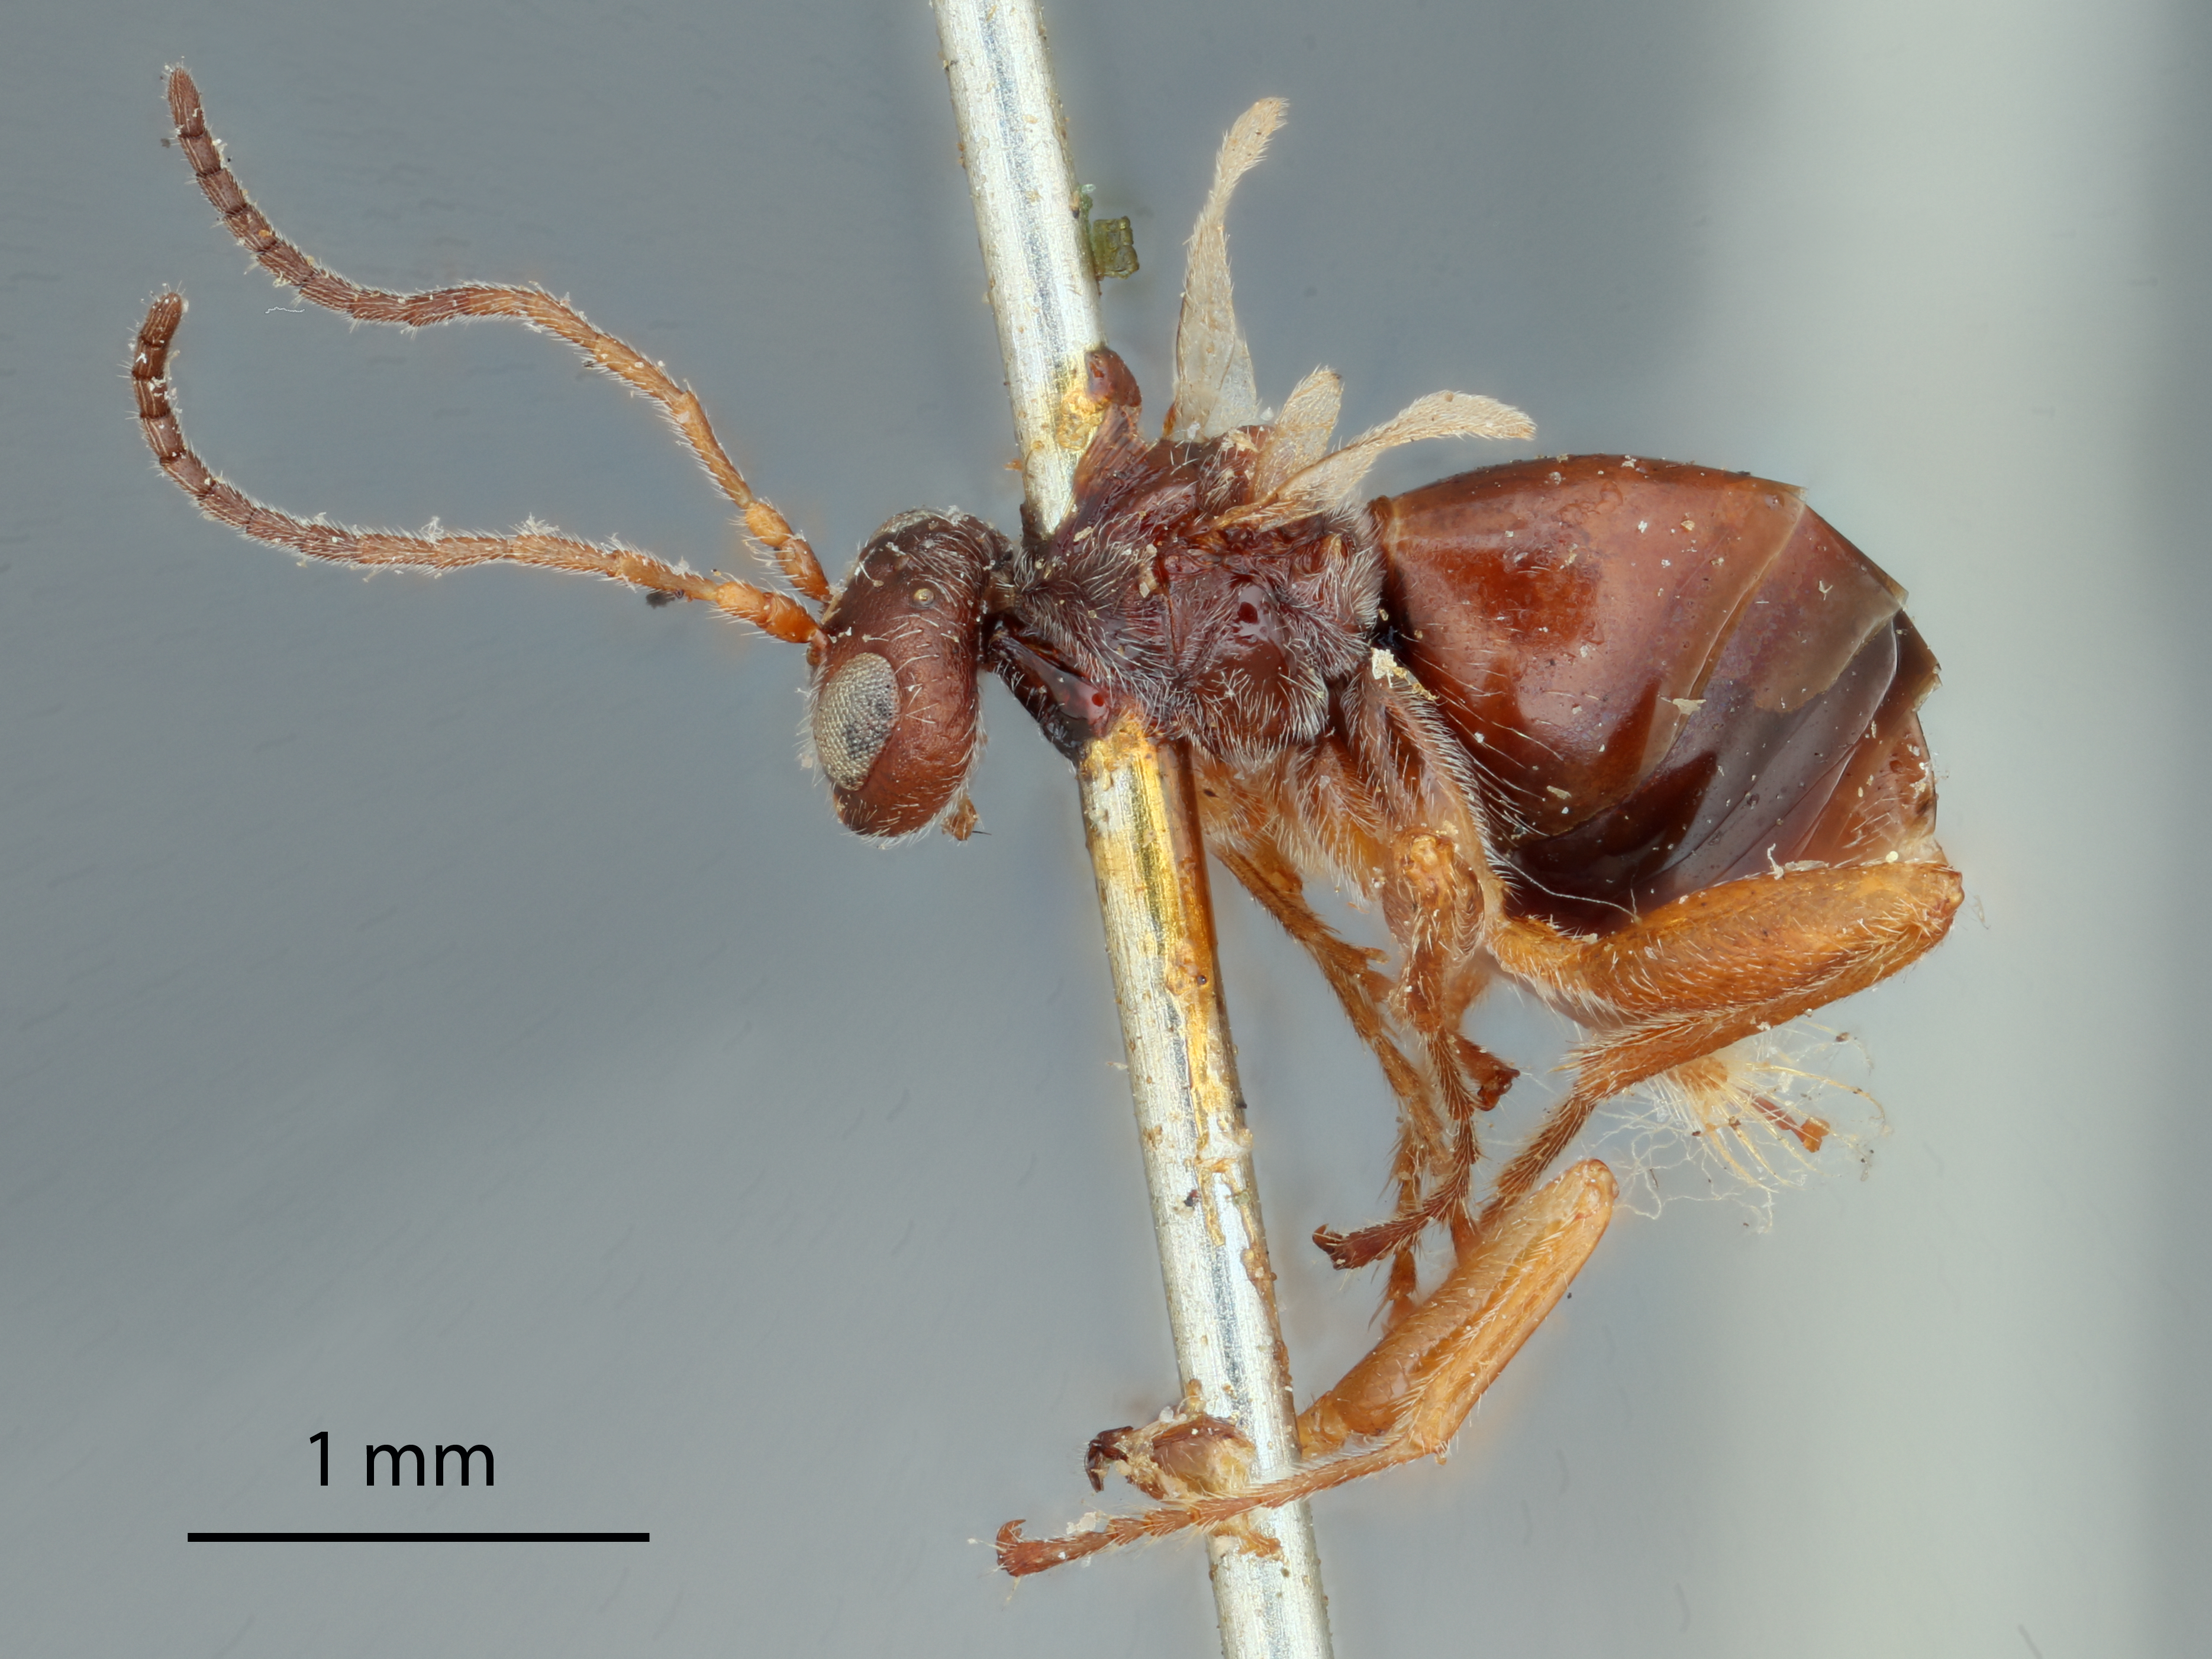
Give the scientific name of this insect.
Philonix nigircollis
